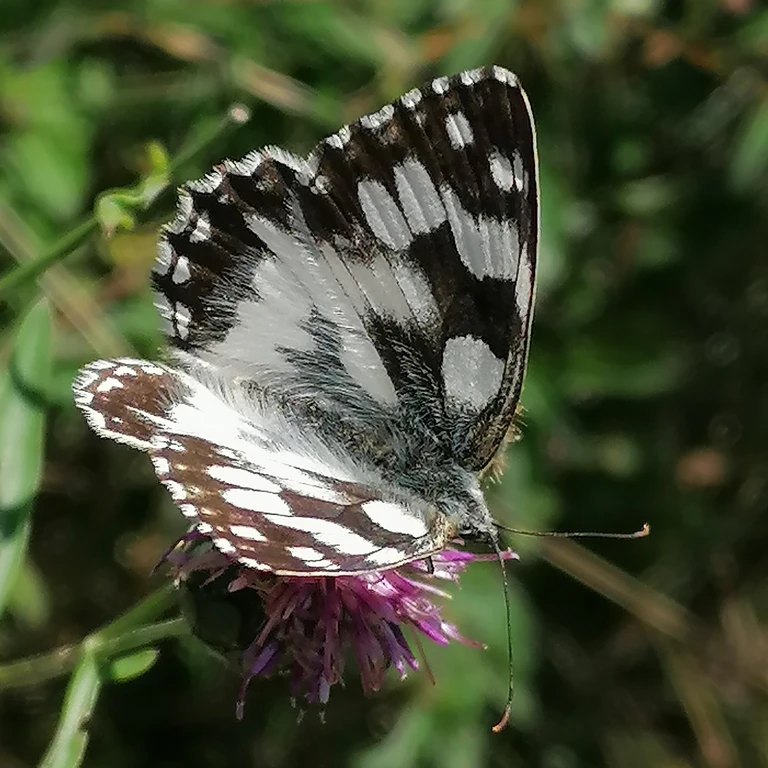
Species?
Melanargia galathea
